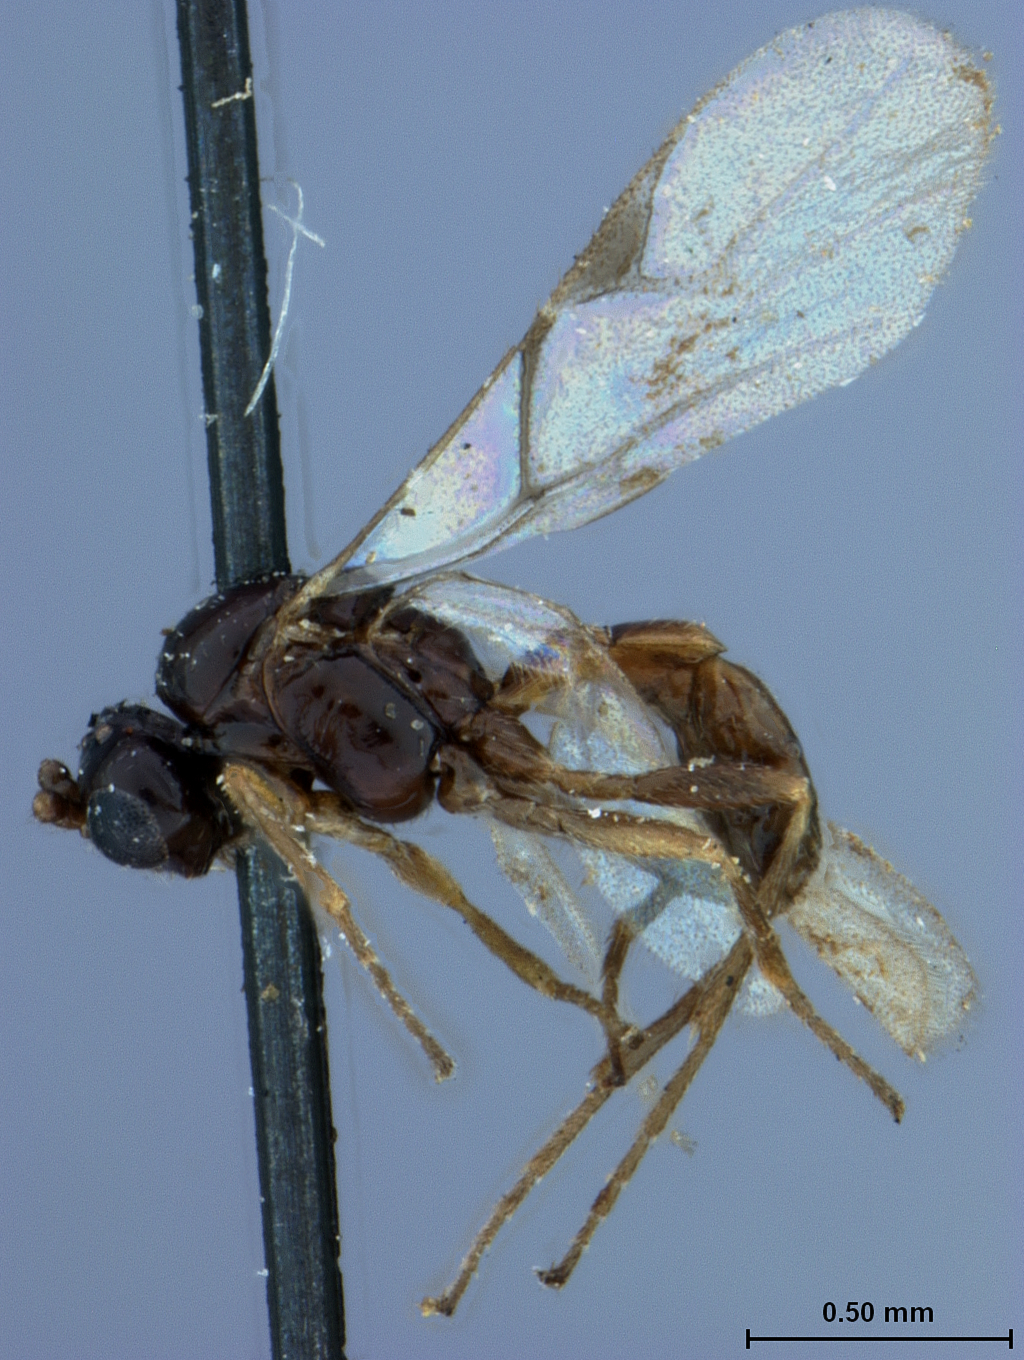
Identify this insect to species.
Lysiphlebus piceiventris
